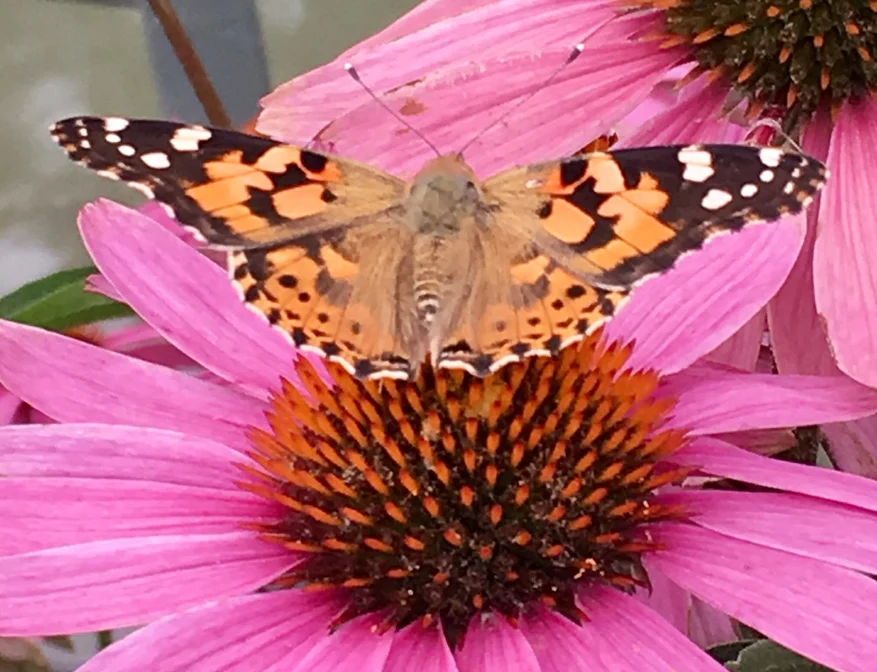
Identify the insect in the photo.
Vanessa cardui
